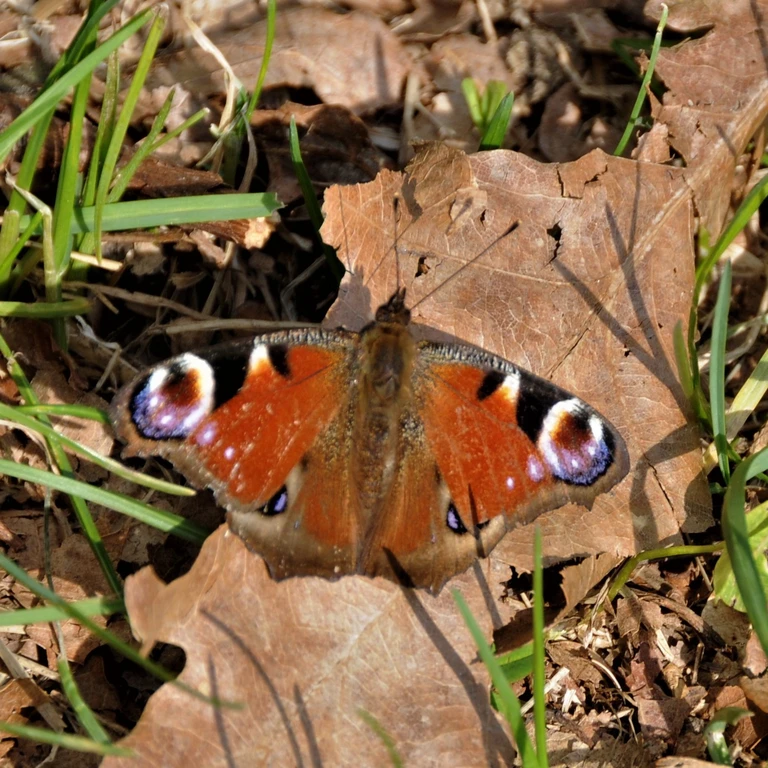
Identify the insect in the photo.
Aglais io
